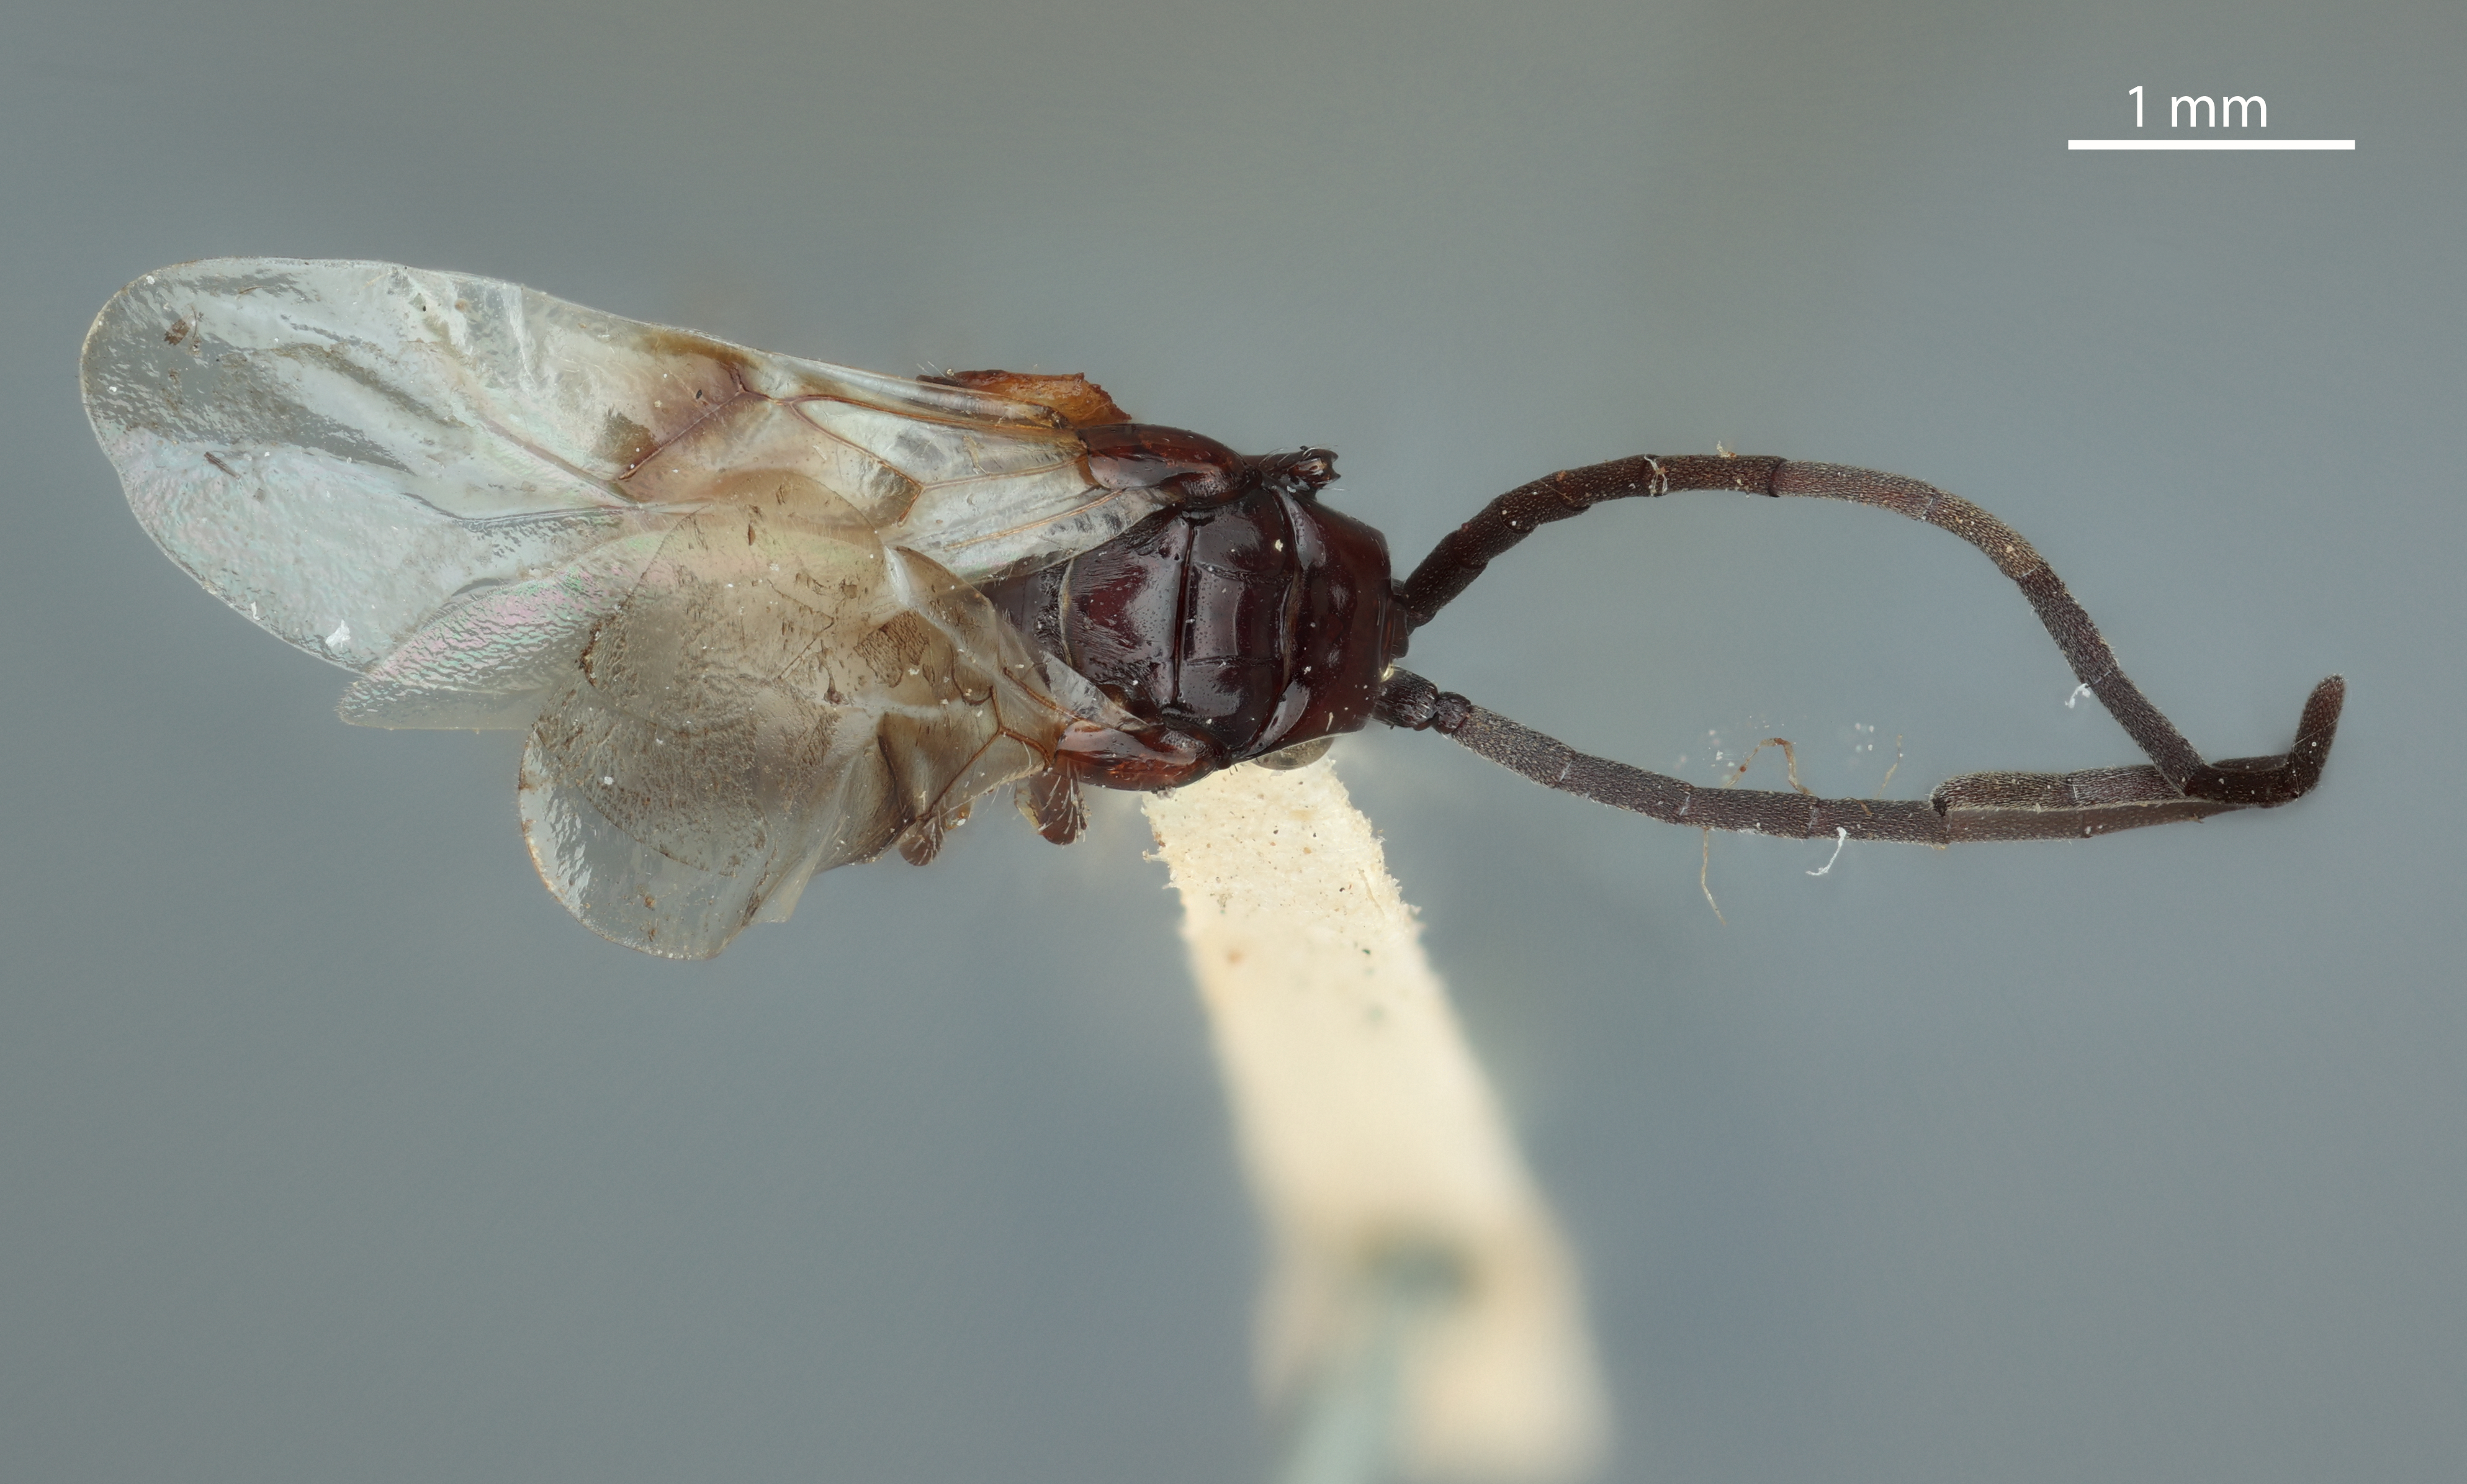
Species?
Loboscelidea nigra
